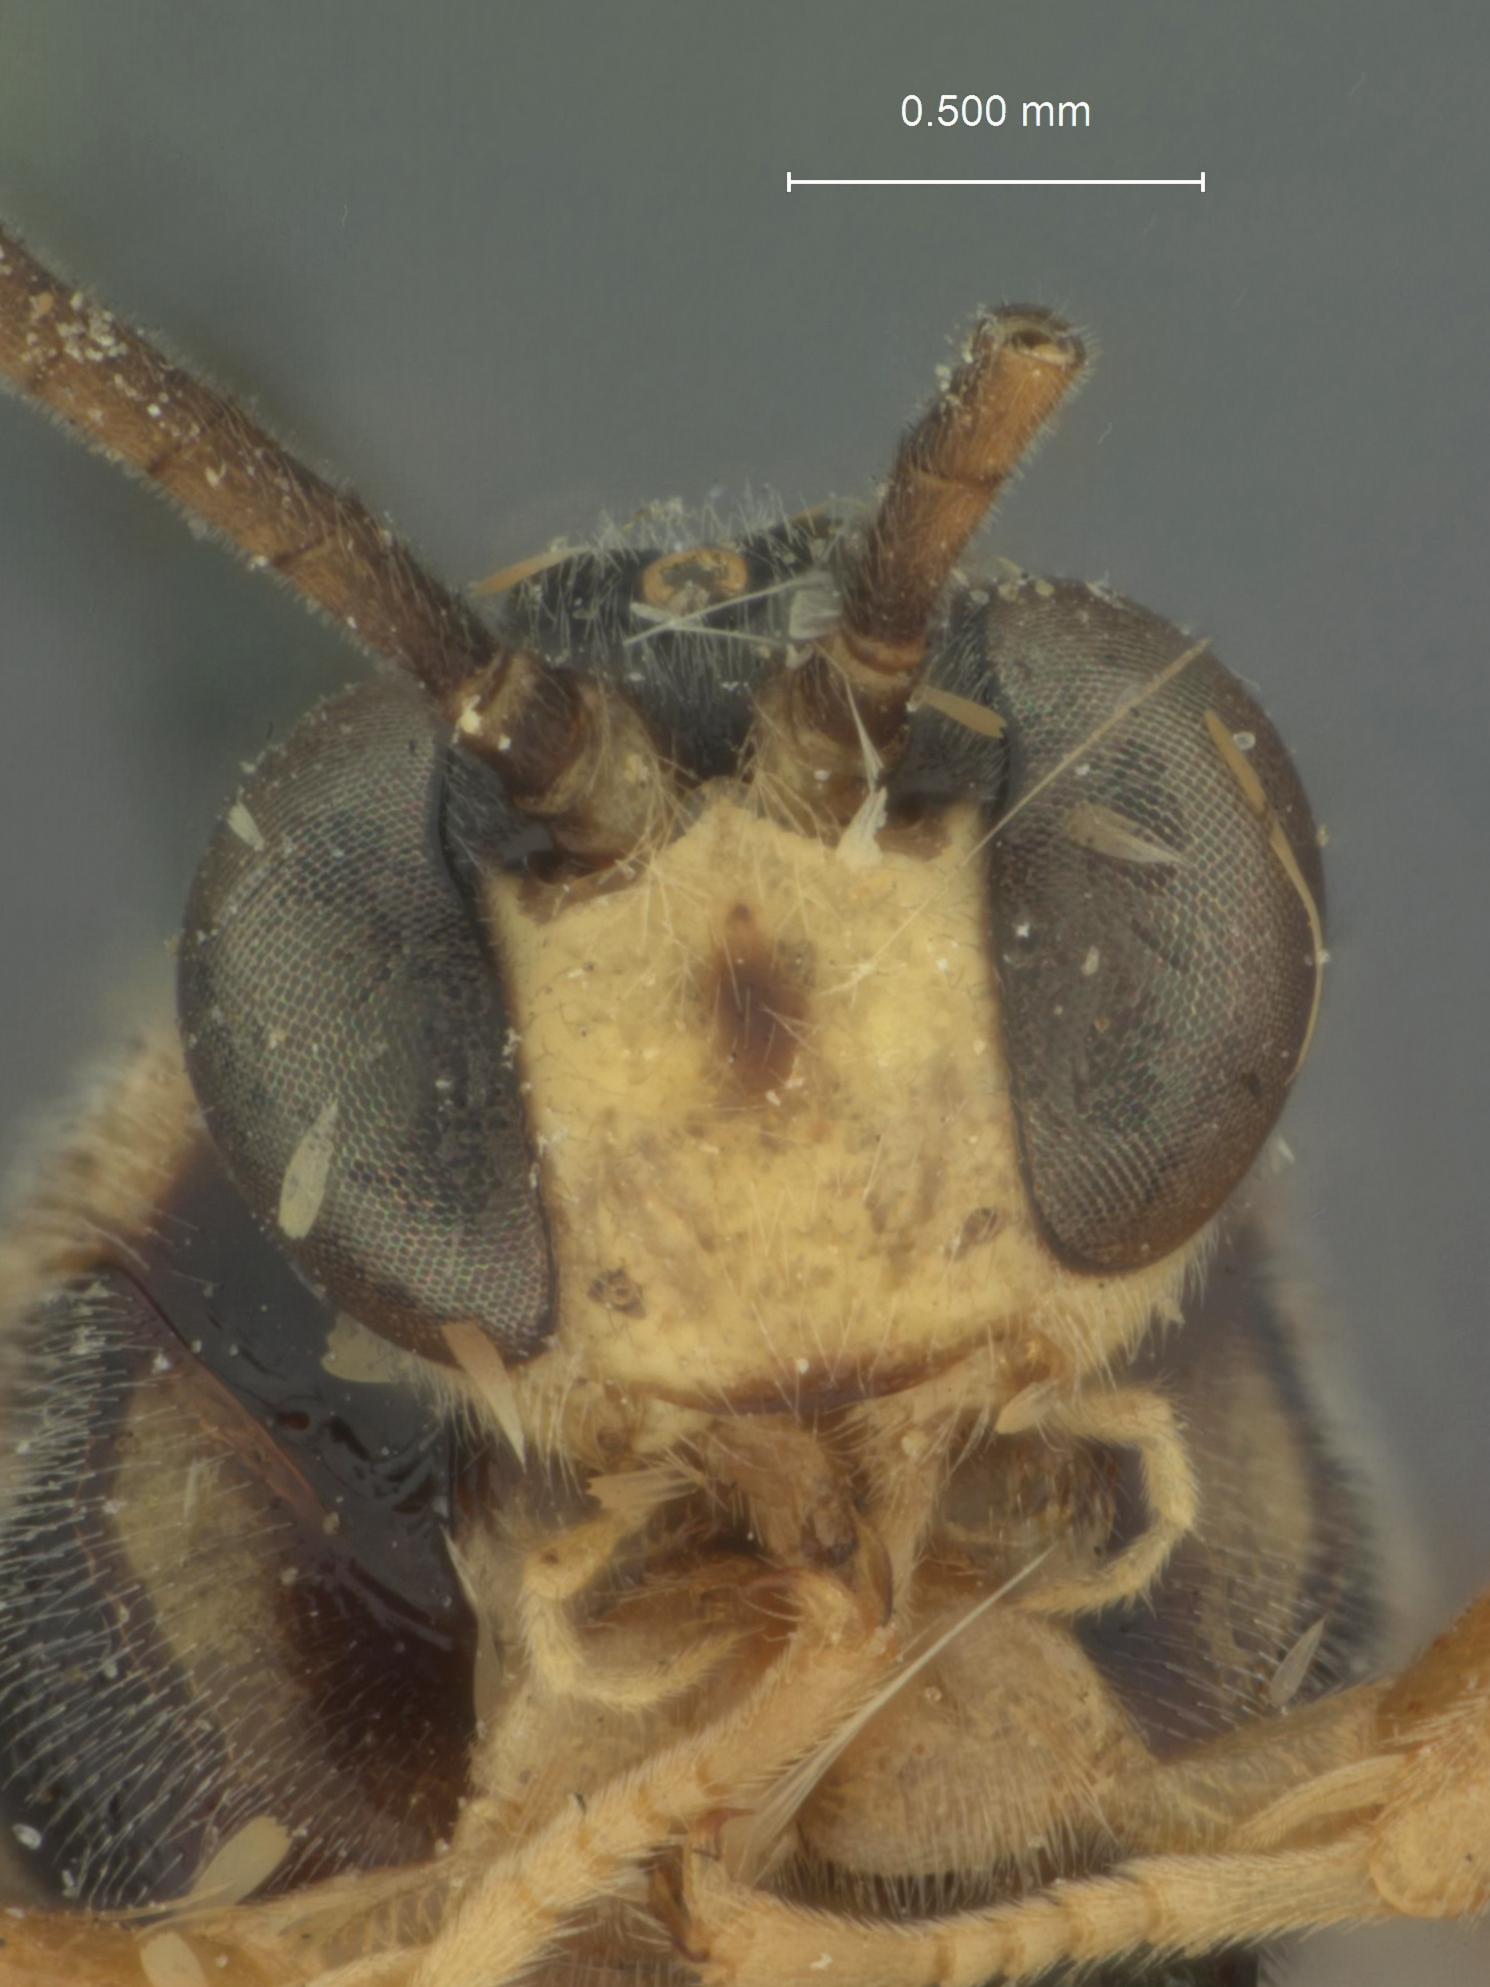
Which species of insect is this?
Exochus albifrons
